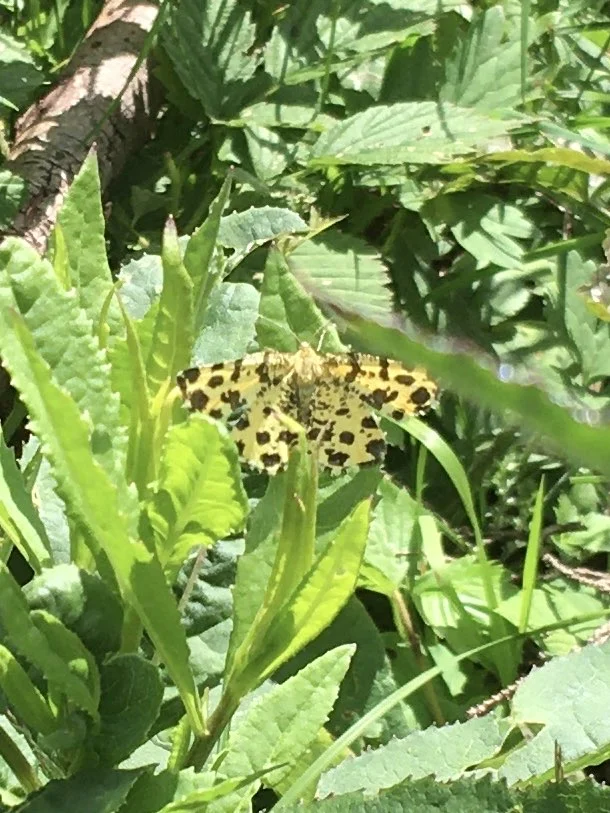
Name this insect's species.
Pseudopanthera macularia
